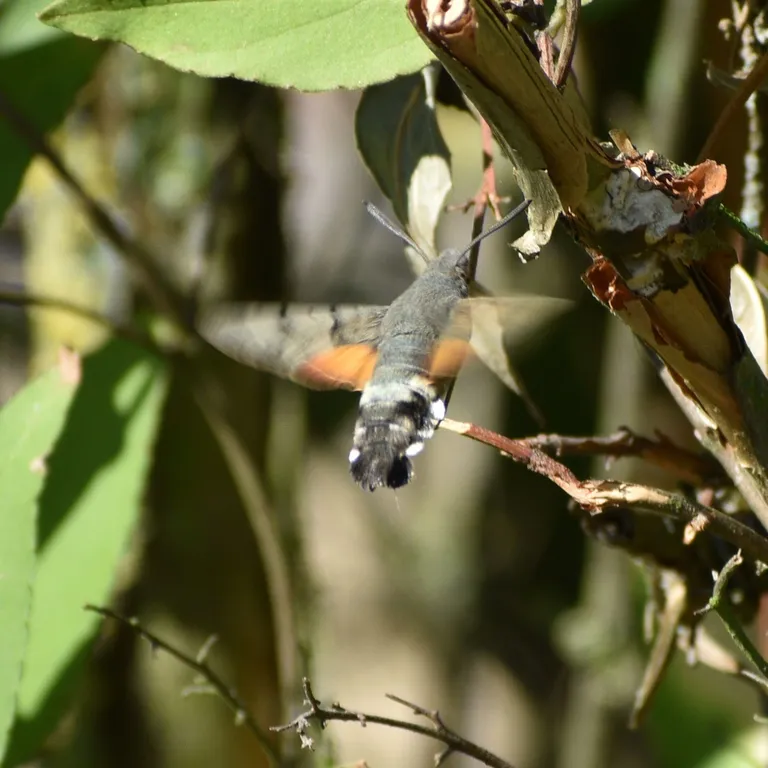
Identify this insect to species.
Macroglossum stellatarum
